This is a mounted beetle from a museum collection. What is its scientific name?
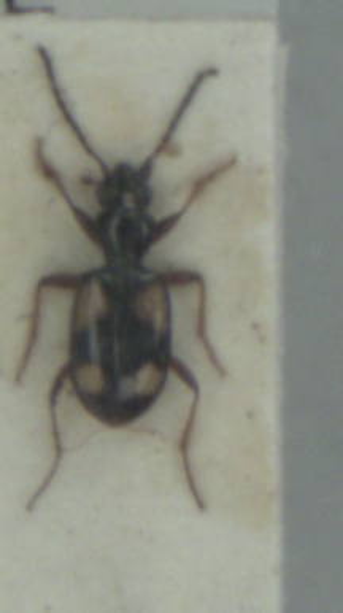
Bembidion illigeri
